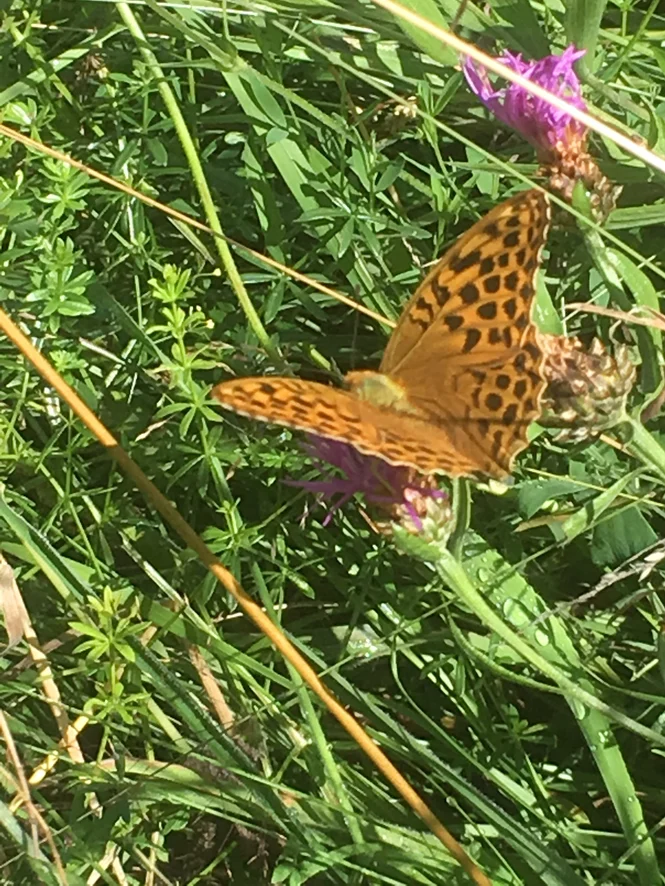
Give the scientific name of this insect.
Argynnis paphia
